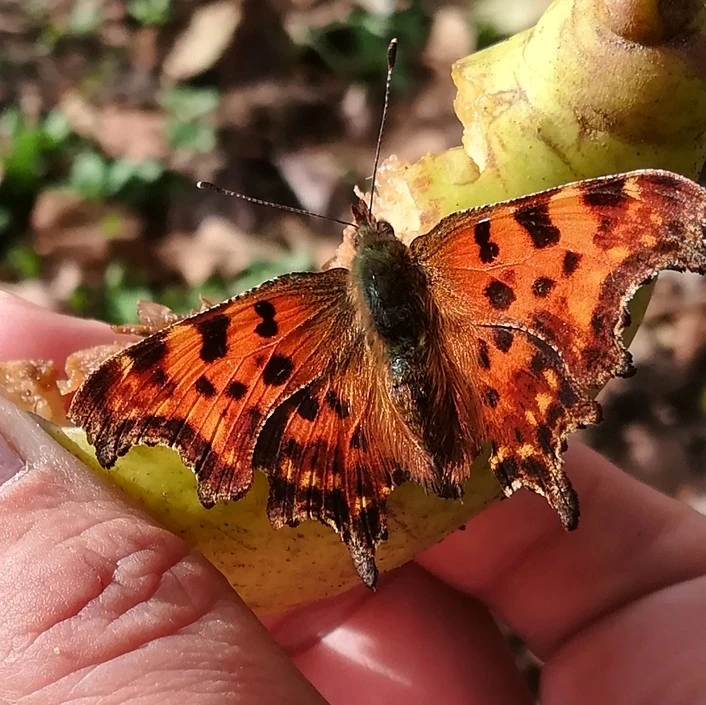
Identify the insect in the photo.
Polygonia c-album
